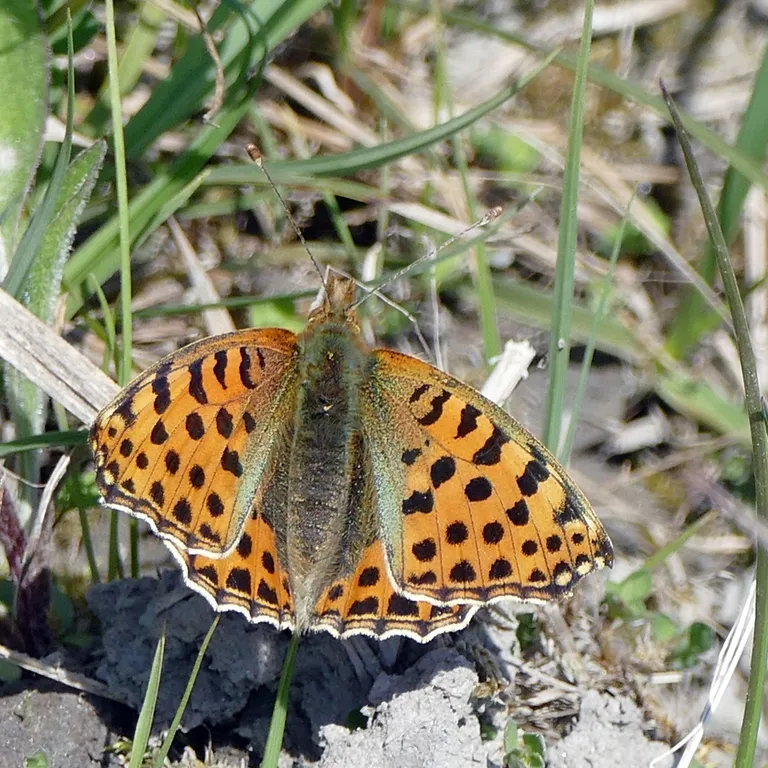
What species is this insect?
Issoria lathonia
